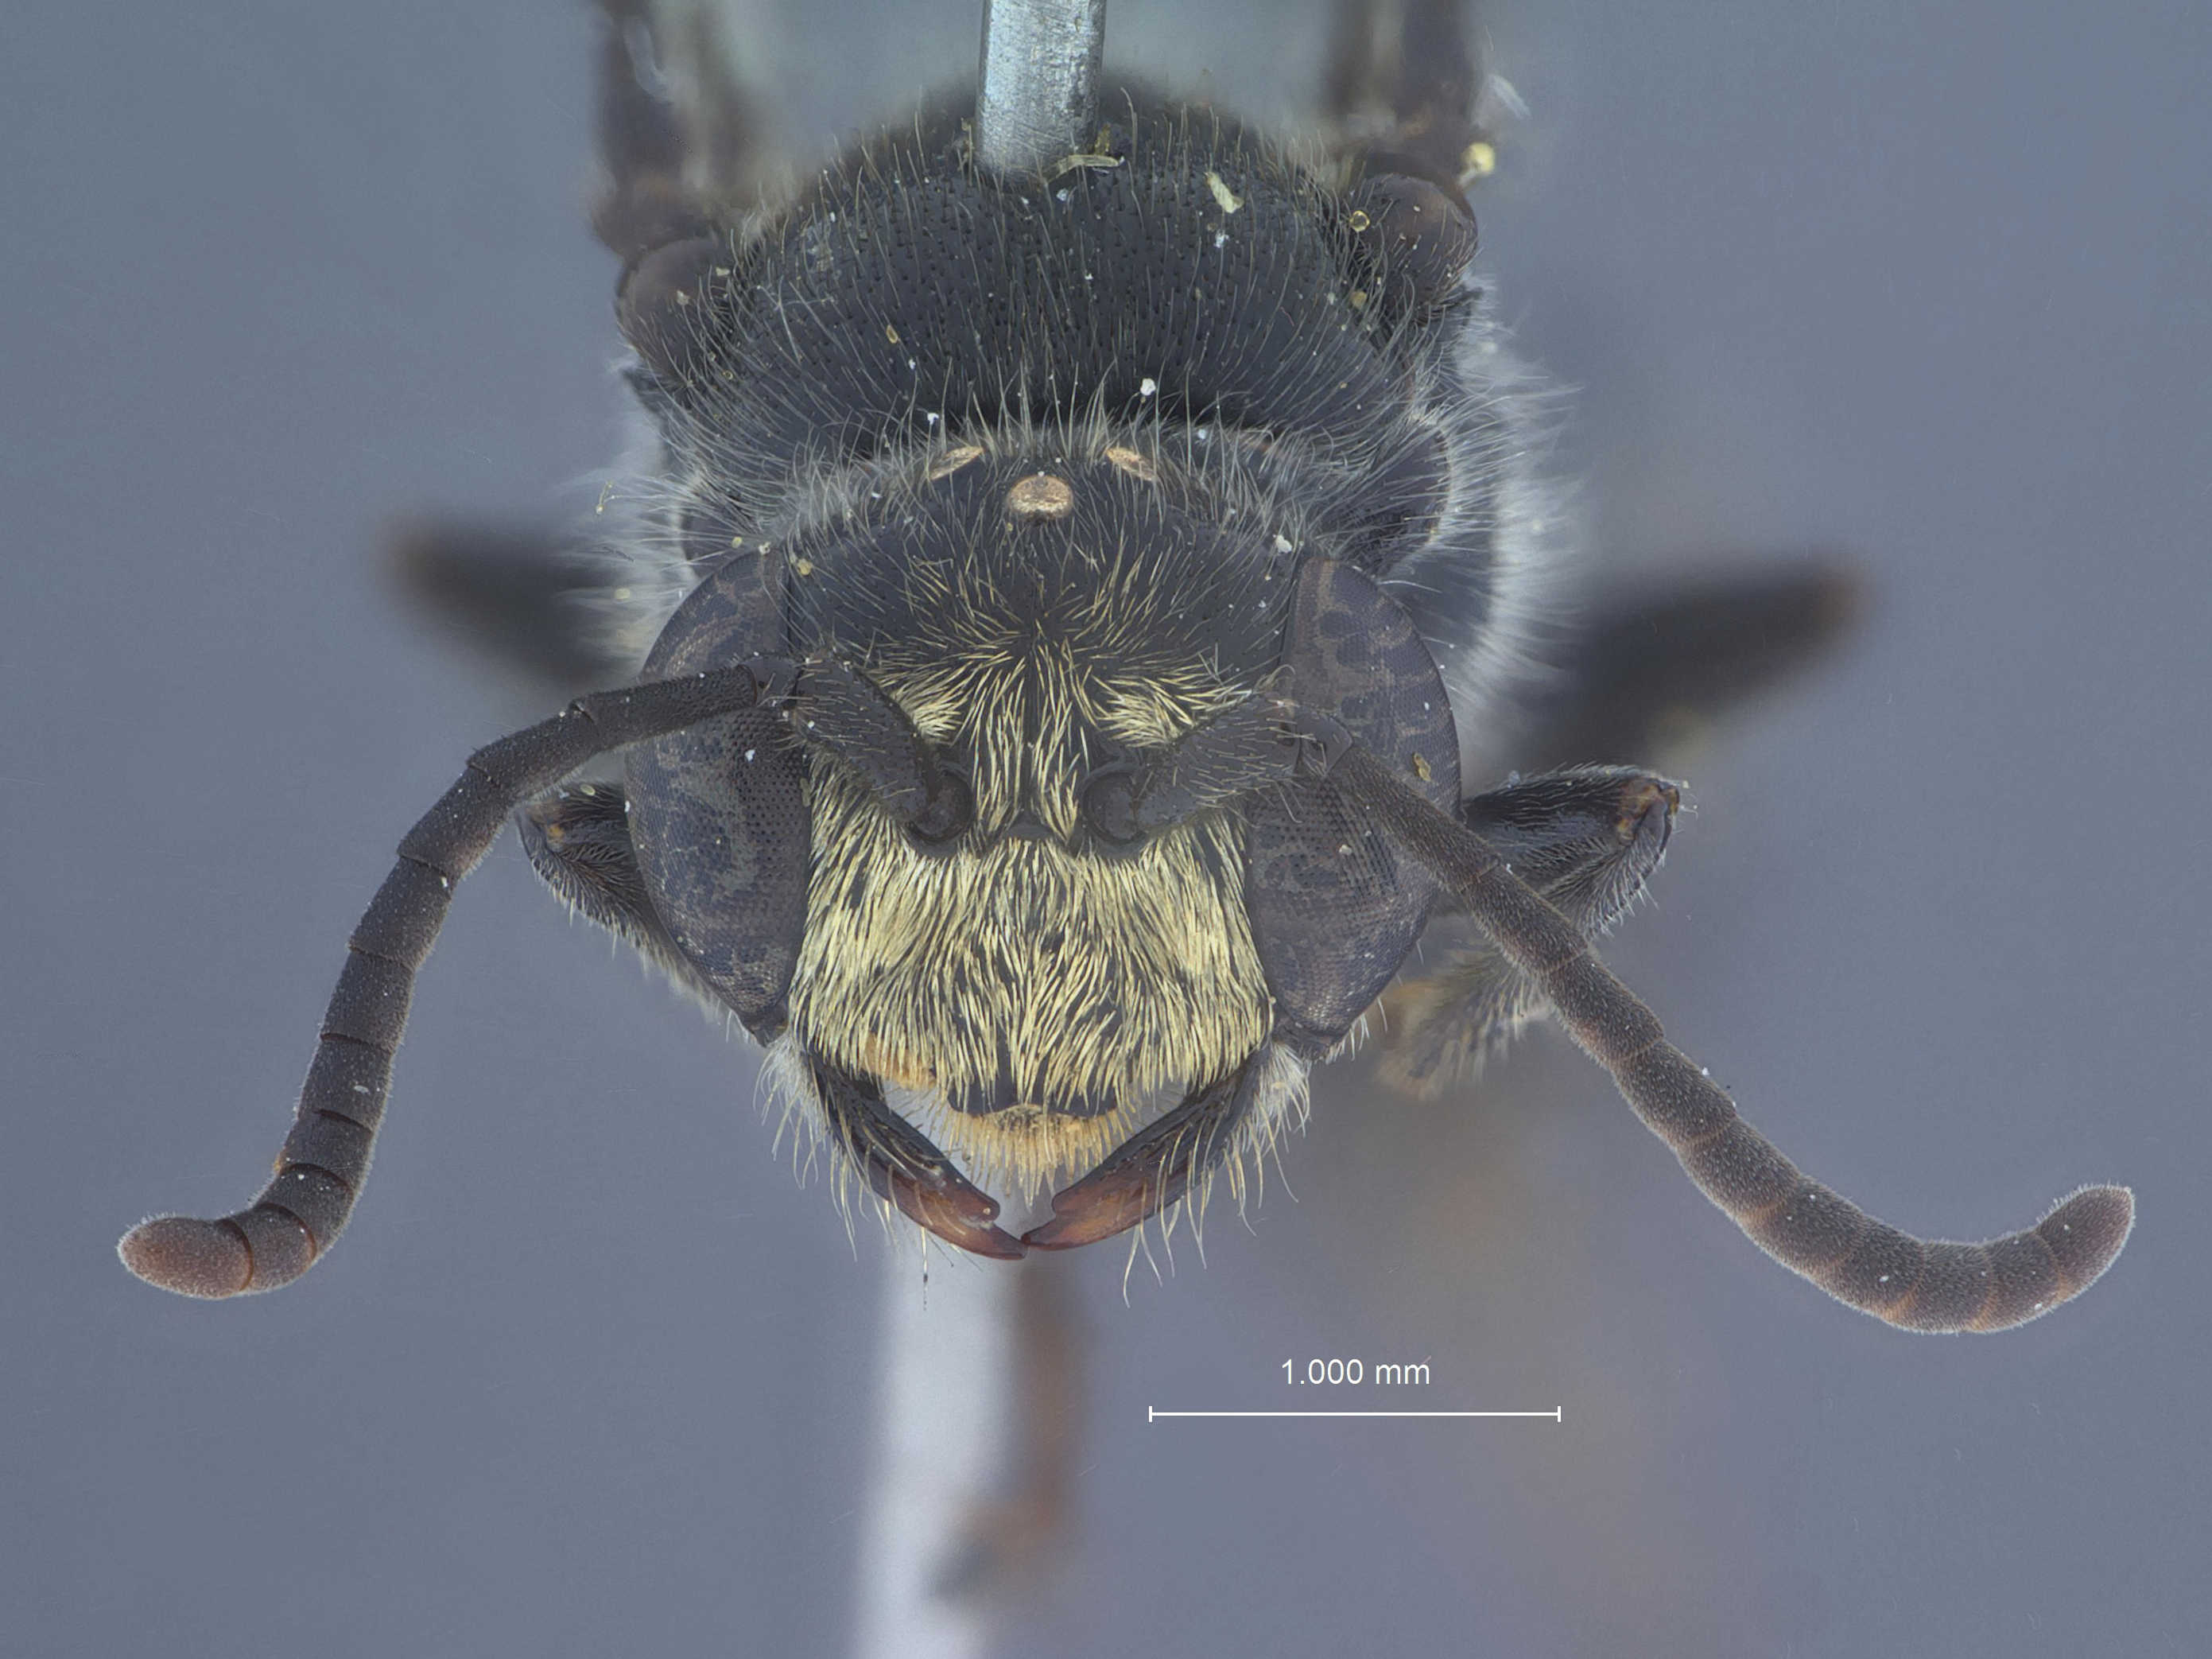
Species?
Psen alishanus
